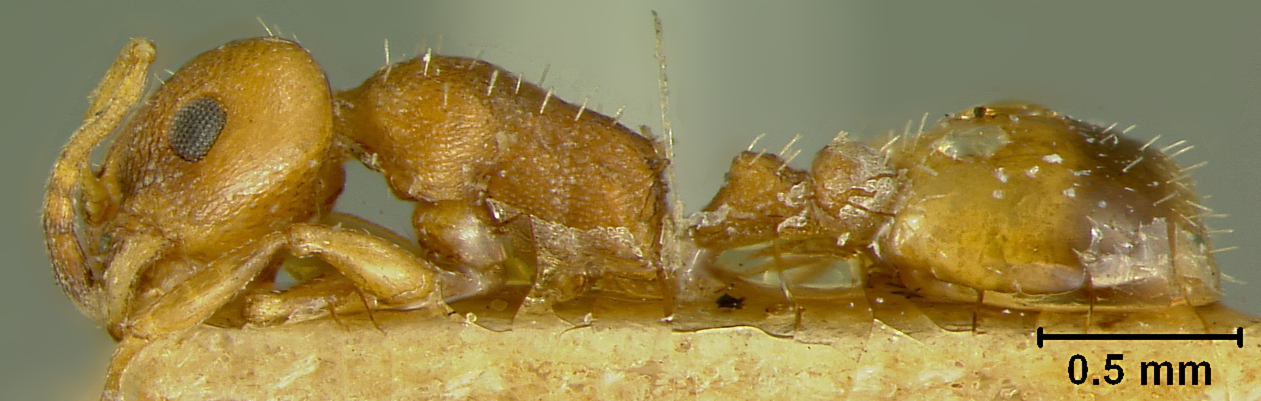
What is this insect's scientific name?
Leptothorax bulgaricus
